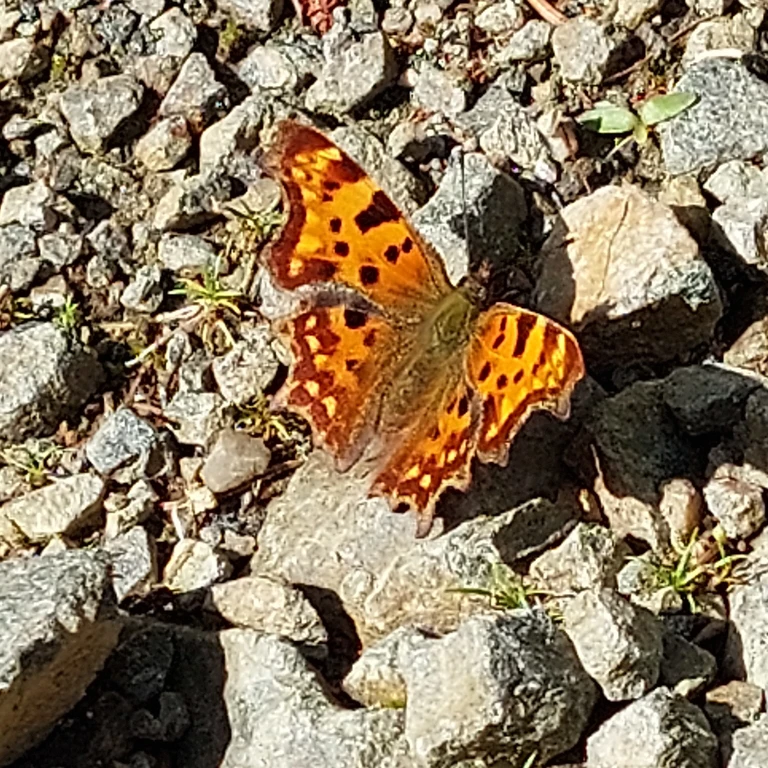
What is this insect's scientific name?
Polygonia c-album
